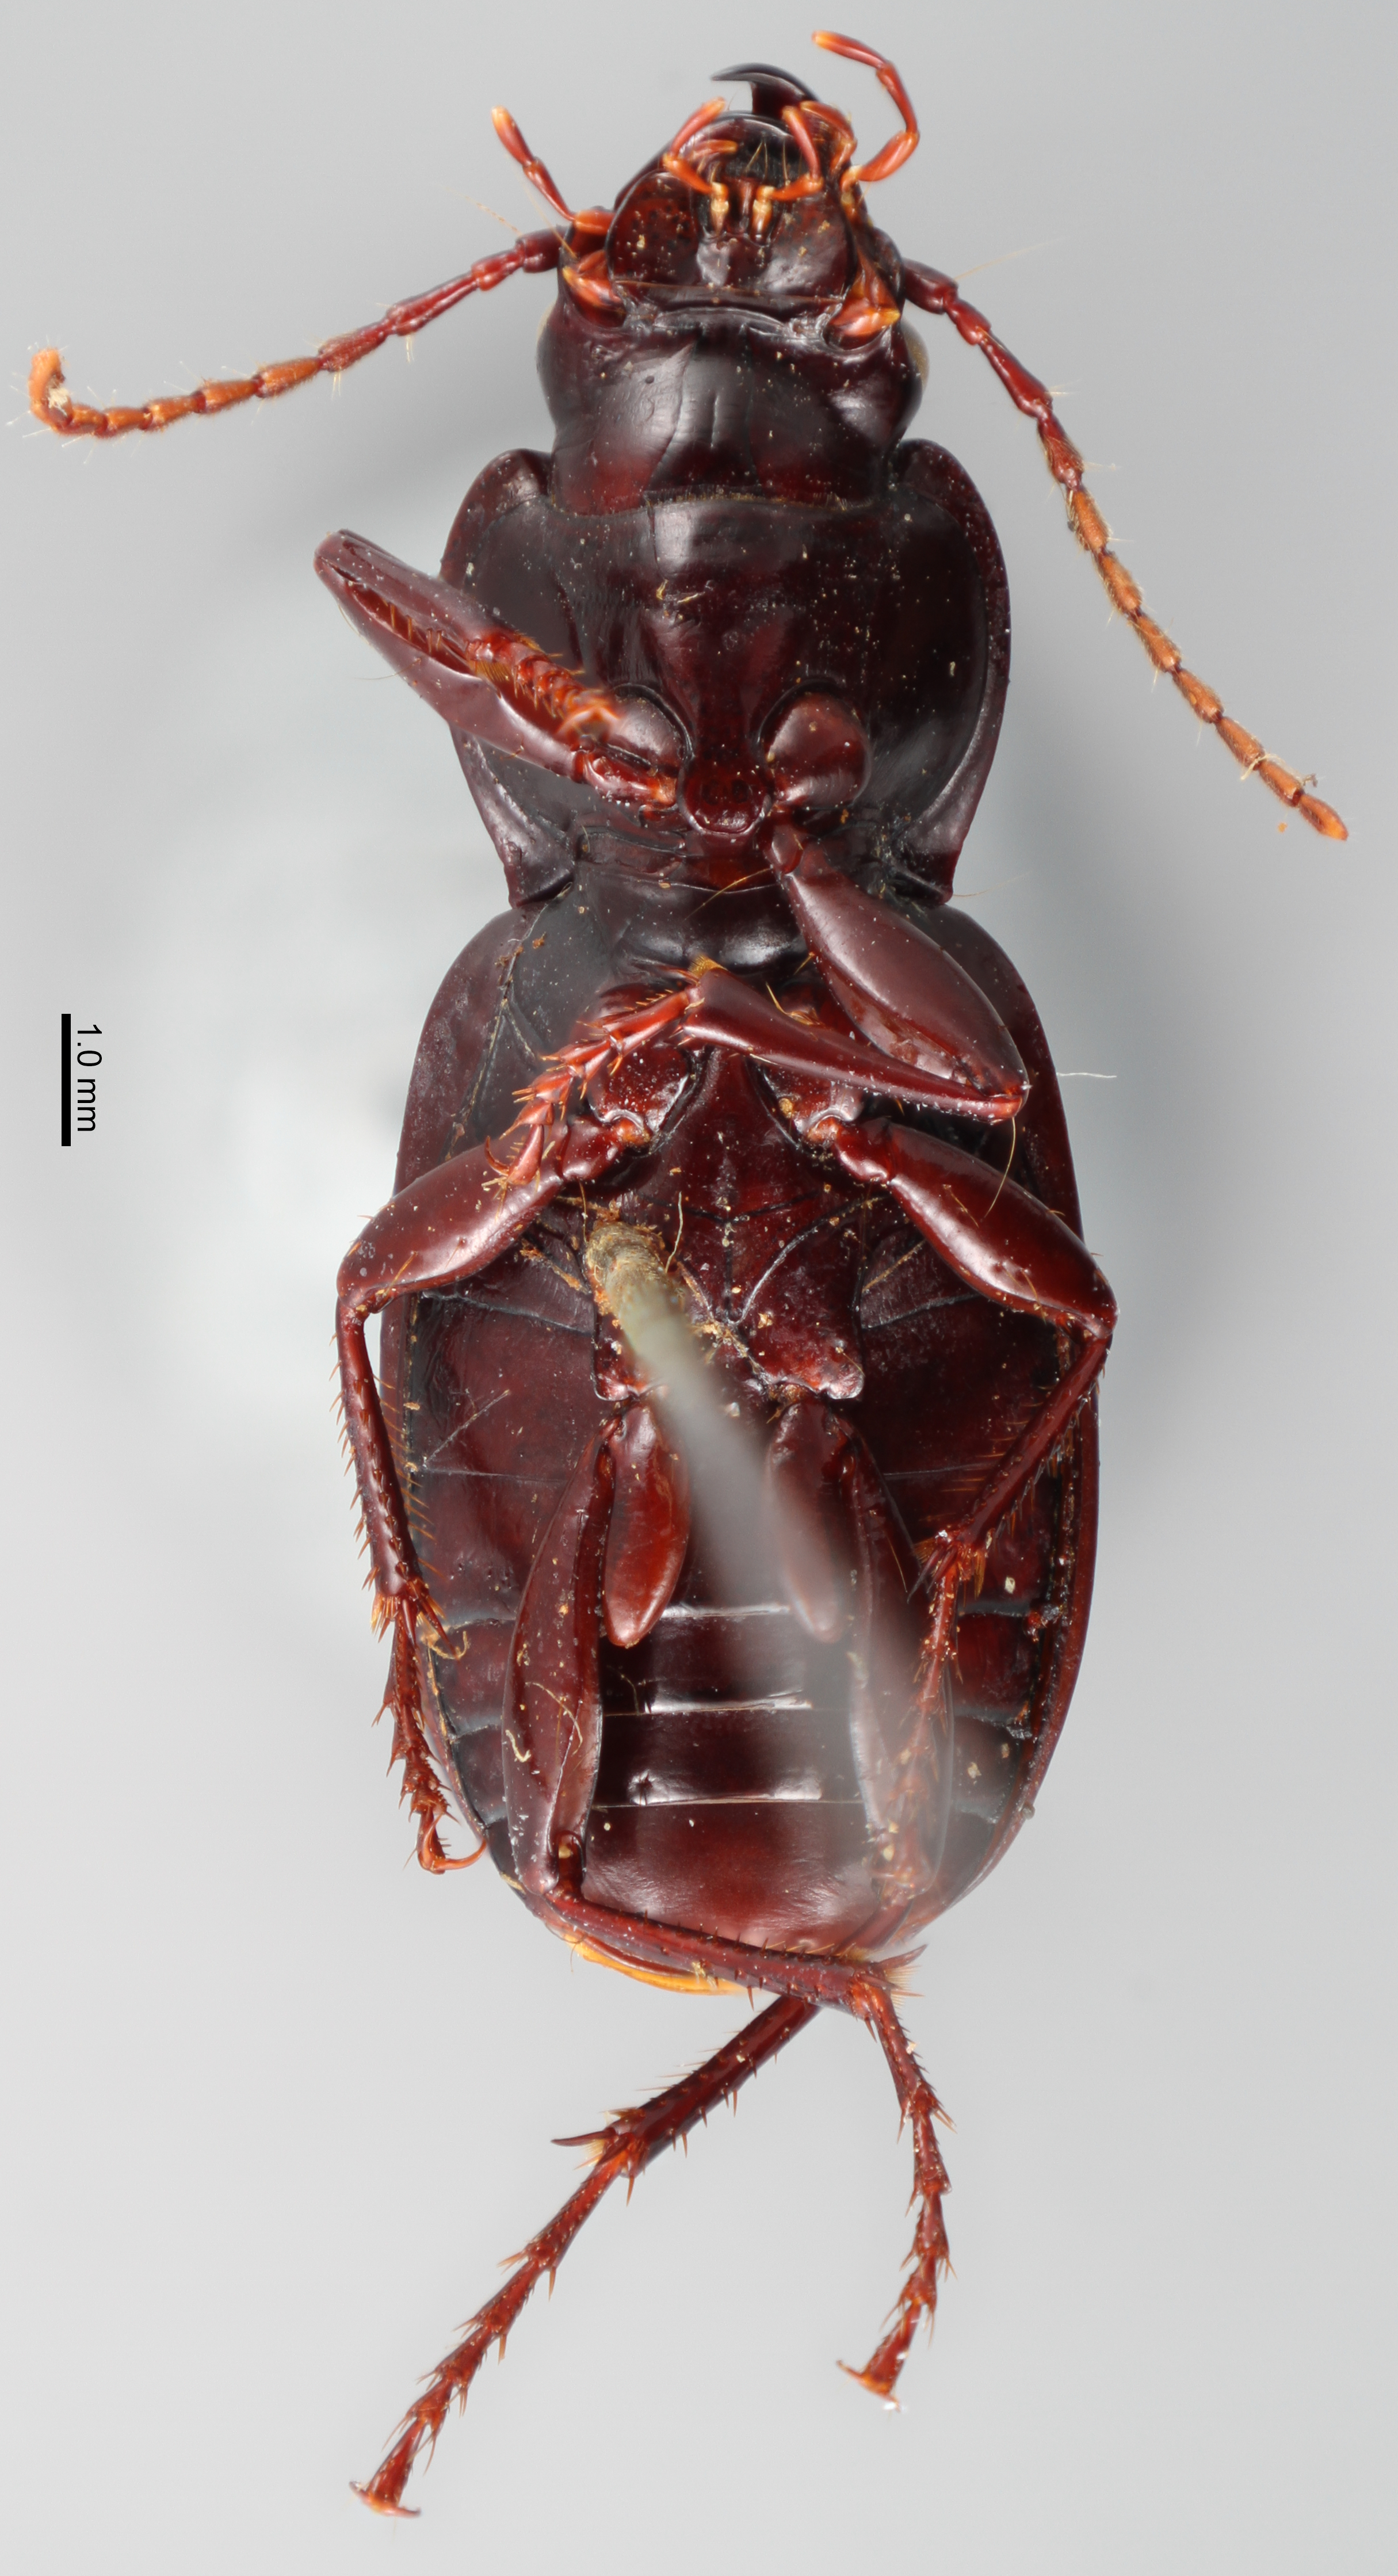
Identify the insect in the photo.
Pterostichus bucolicus
